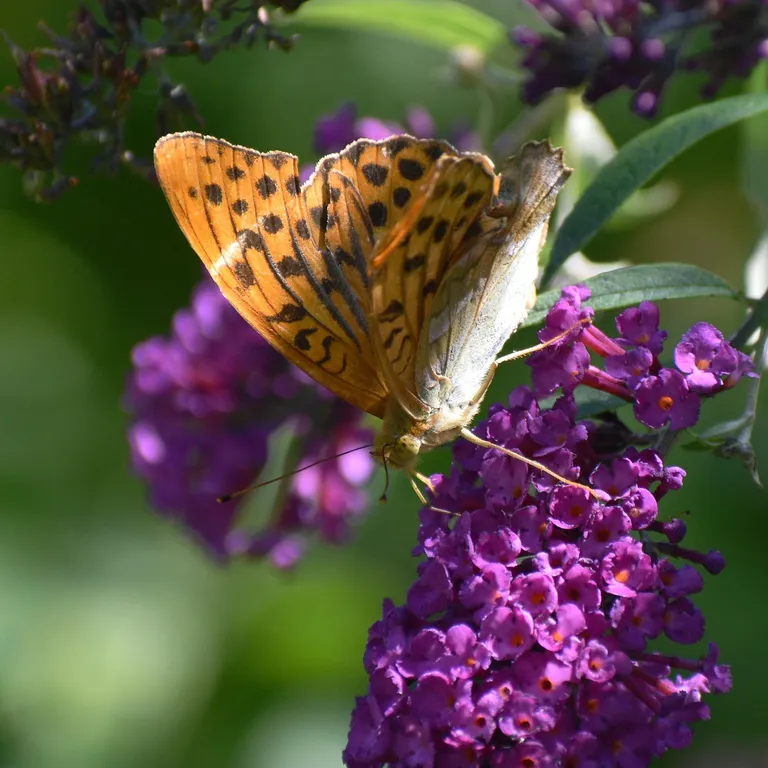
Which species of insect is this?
Argynnis paphia
